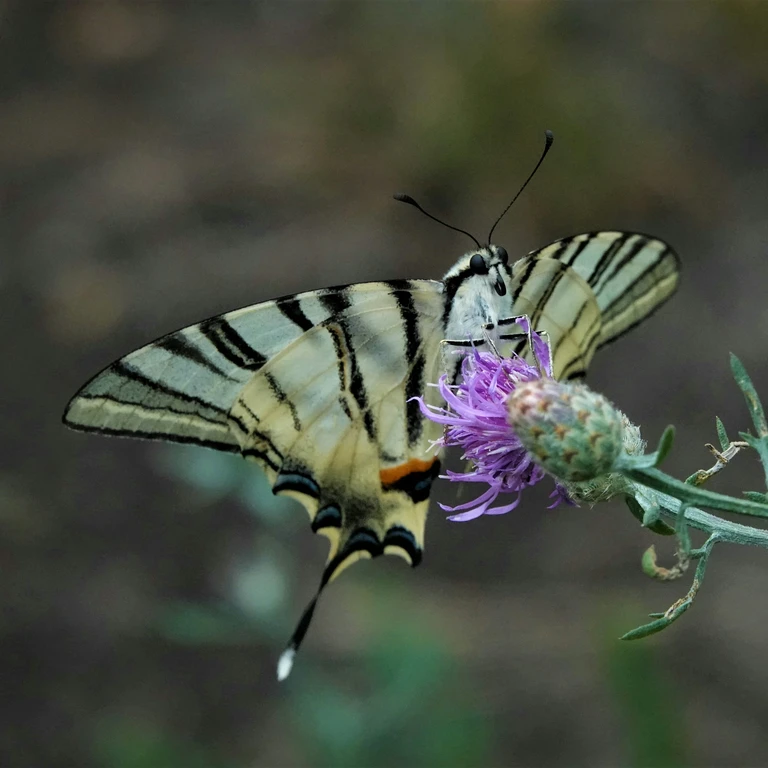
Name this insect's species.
Iphiclides podalirius
